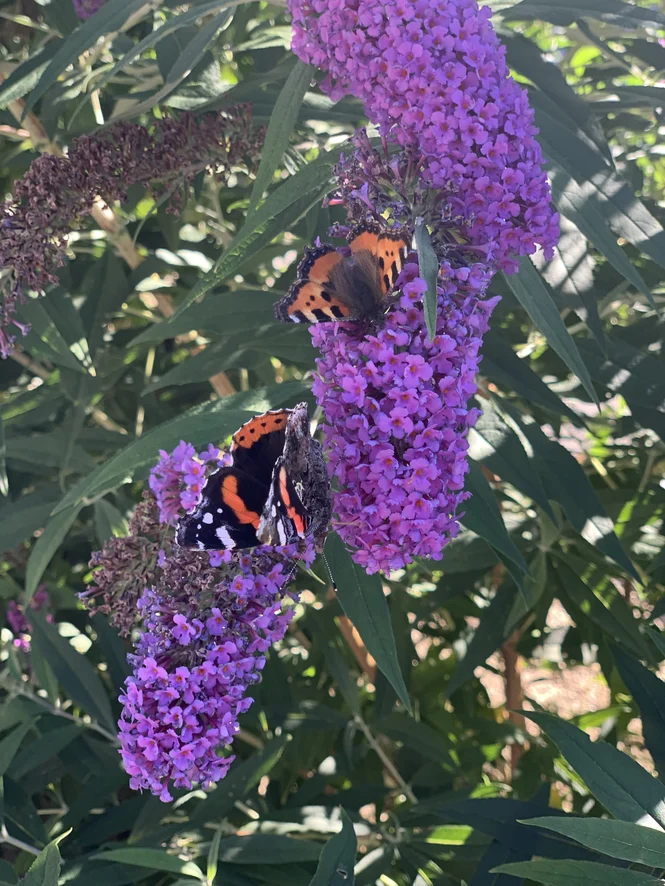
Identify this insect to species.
Vanessa atalanta
